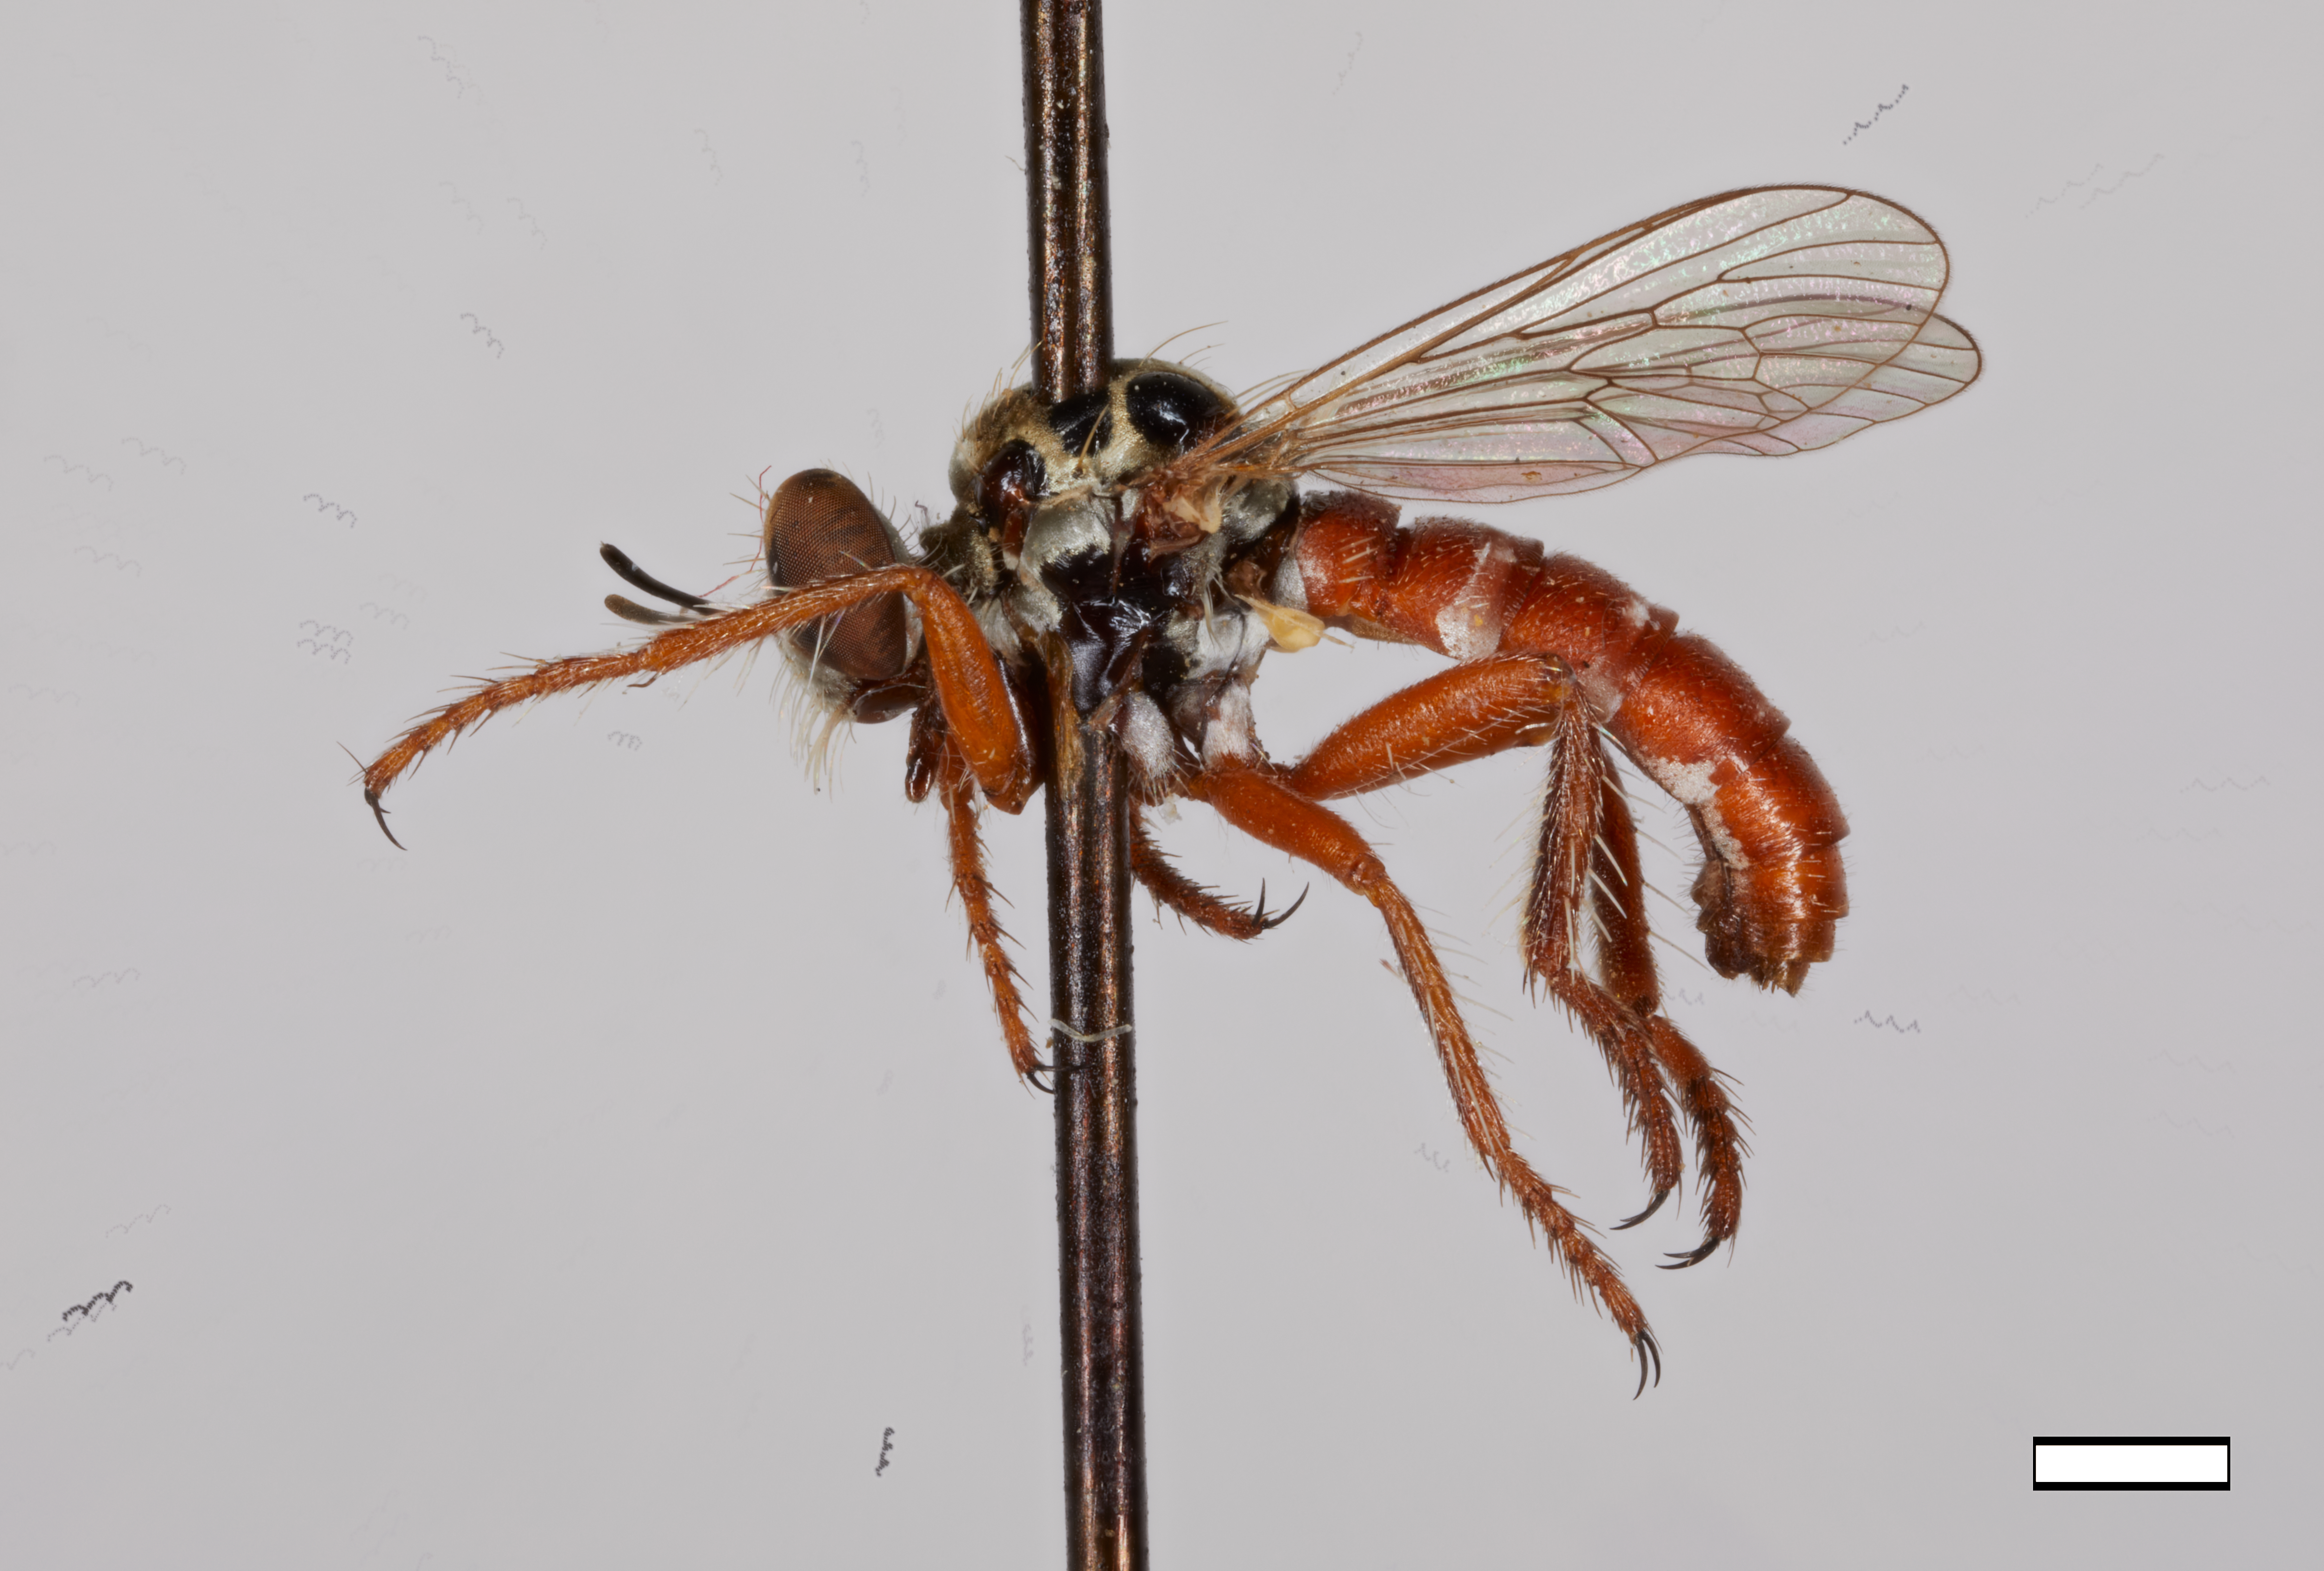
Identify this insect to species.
Parataracticus melanderi
